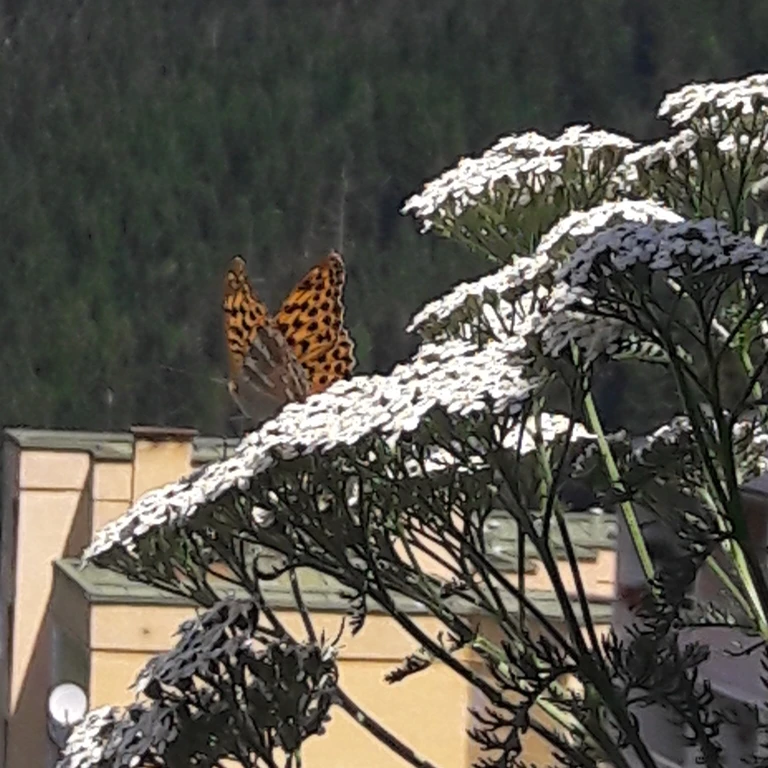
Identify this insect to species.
Argynnis paphia
